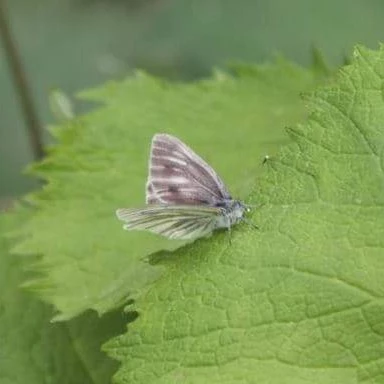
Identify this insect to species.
Pieris bryoniae
